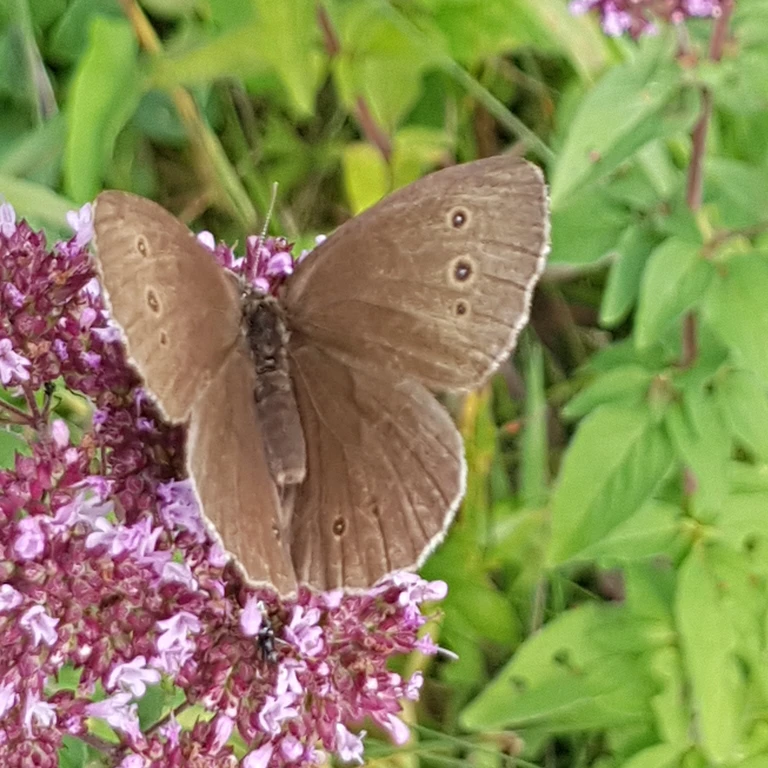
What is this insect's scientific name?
Aphantopus hyperantus
